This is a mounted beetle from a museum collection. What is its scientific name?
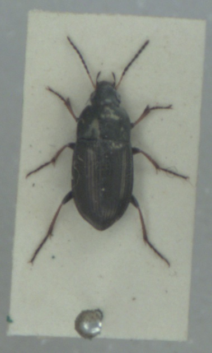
Amara plebeja
